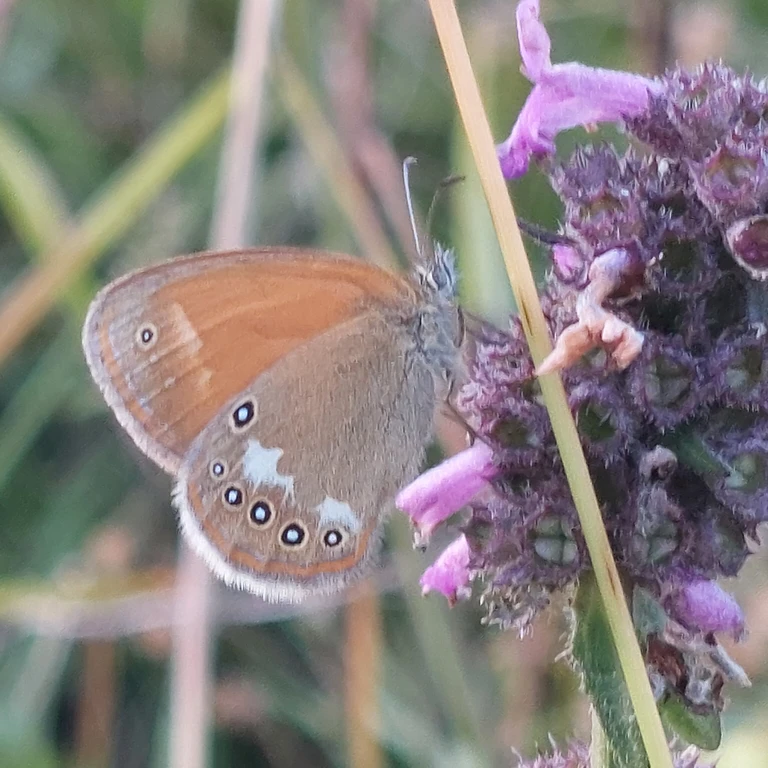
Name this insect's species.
Coenonympha glycerion (also Coenonympha iphis)
